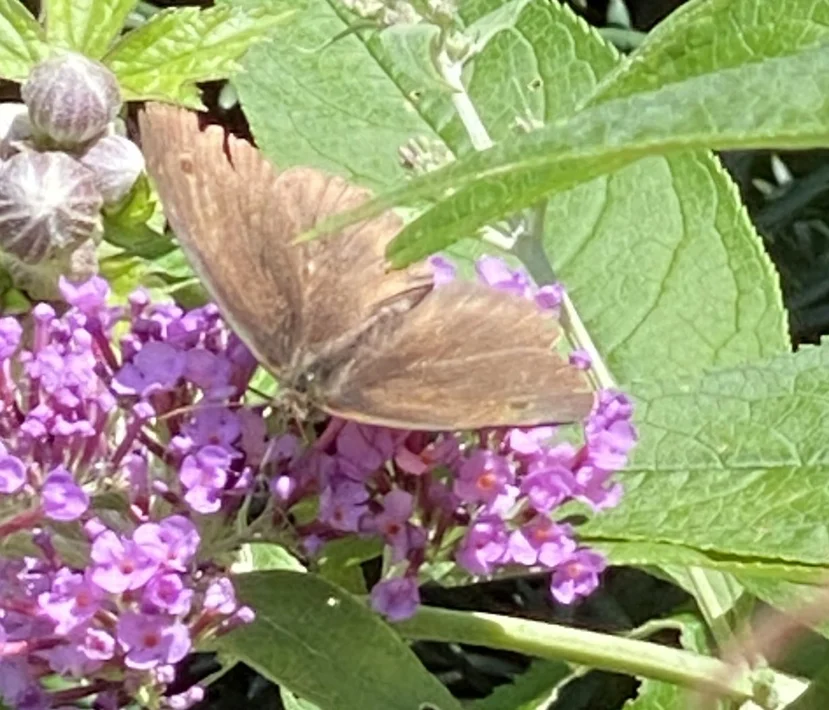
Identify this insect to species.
Maniola jurtina
